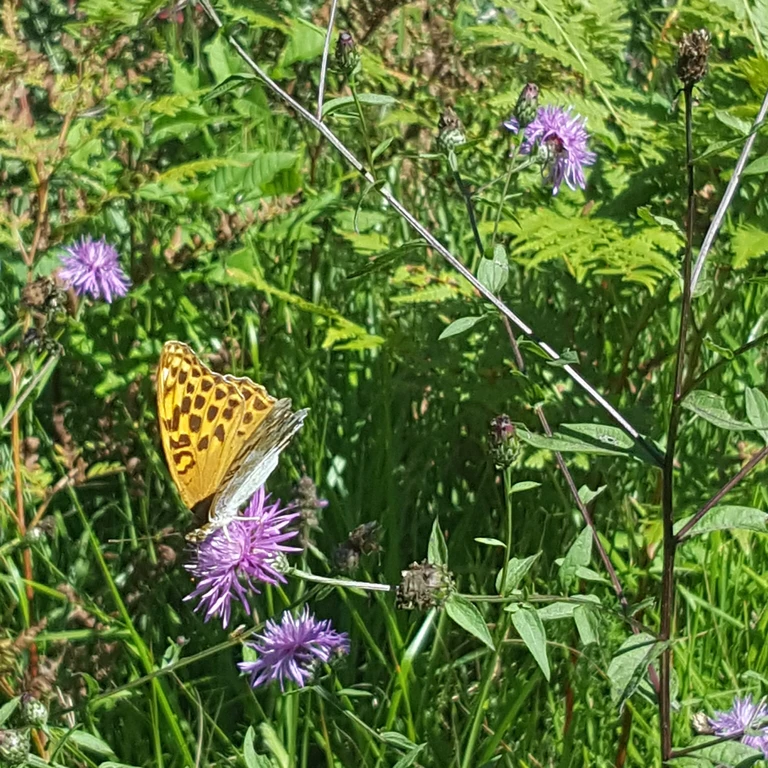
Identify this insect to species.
Argynnis paphia
